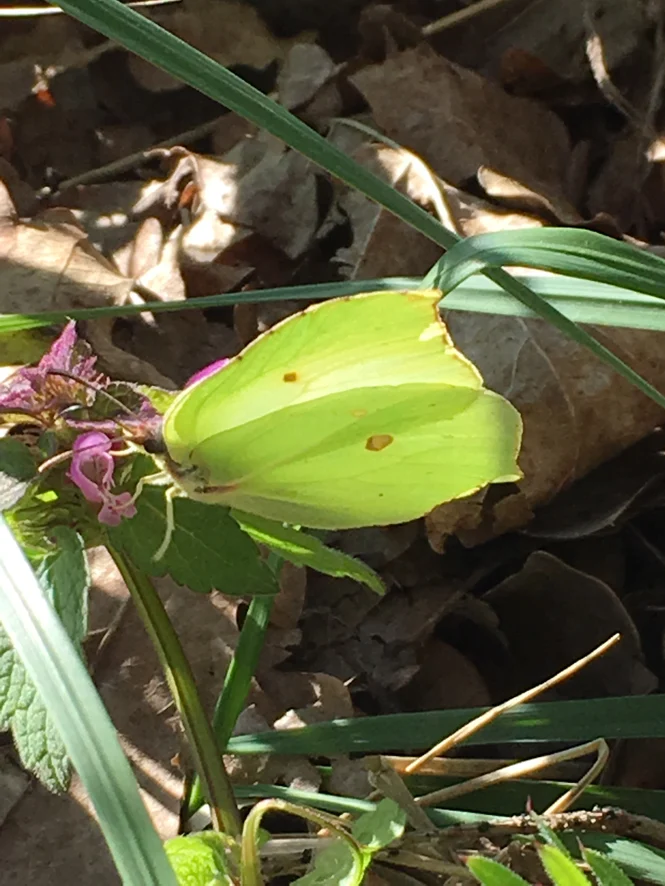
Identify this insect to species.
Gonepteryx rhamni
